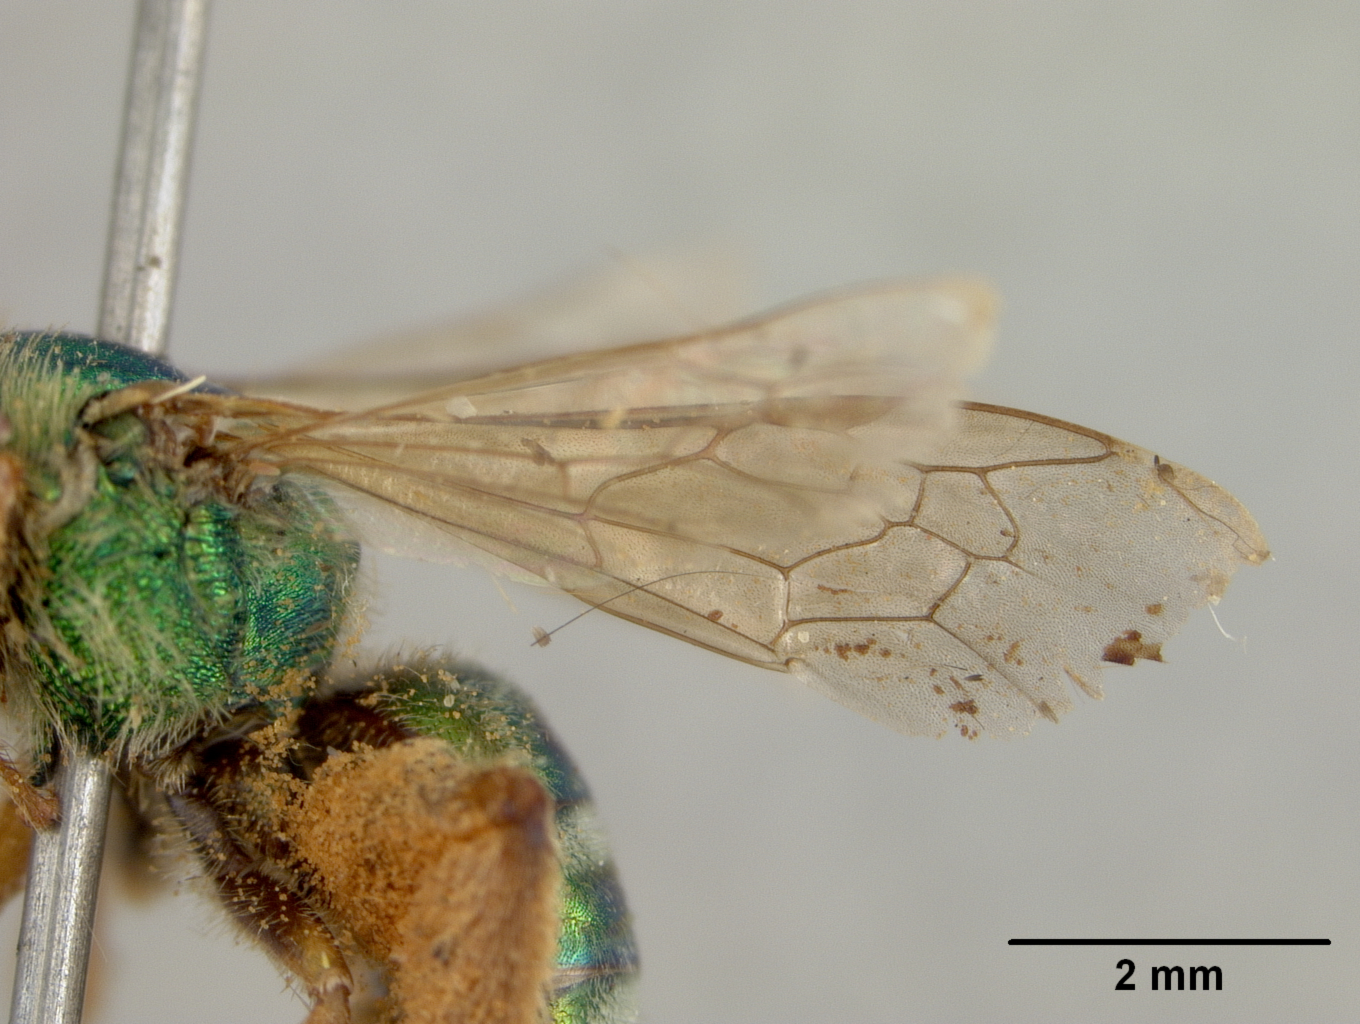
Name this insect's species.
Agapostemon proscriptus
